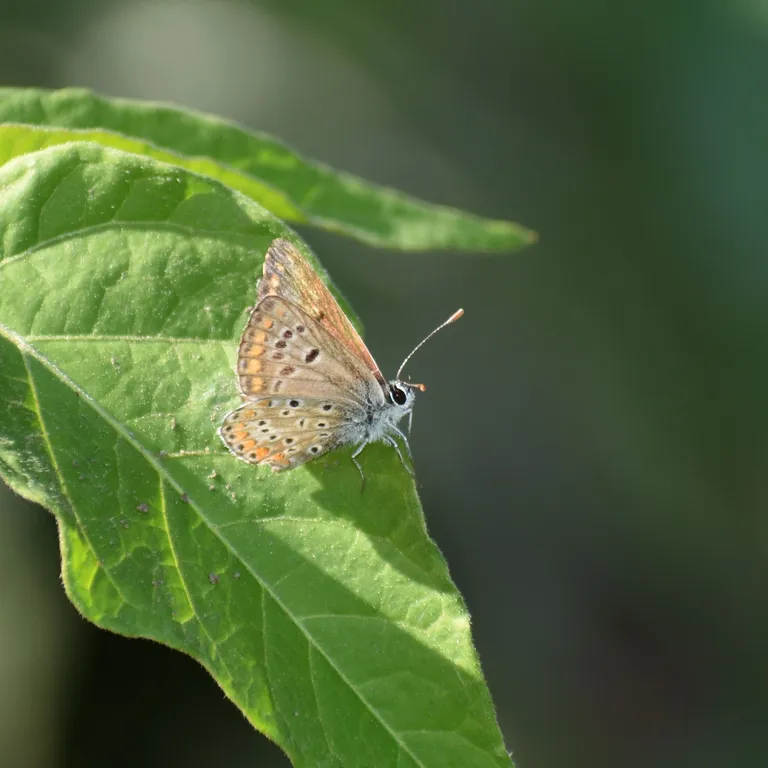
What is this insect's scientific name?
Aricia agestis/artaxerxes
